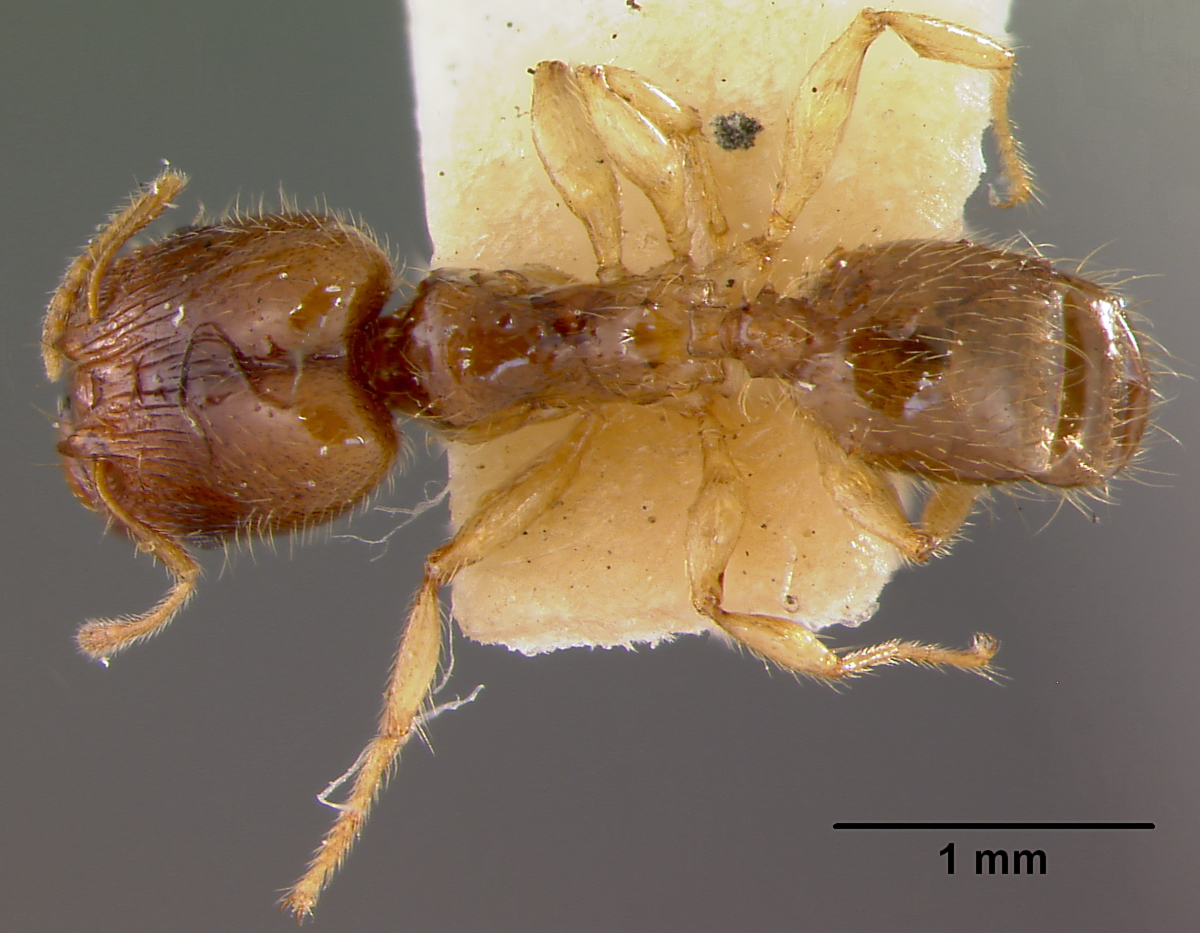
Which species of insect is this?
Pheidole hondurensis
